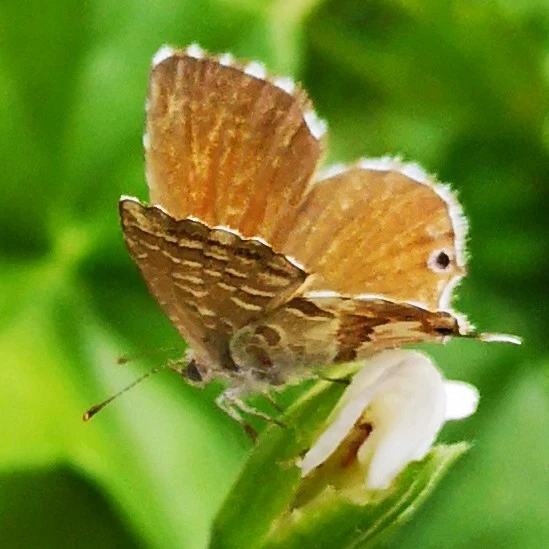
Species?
Cacyreus marshalli
